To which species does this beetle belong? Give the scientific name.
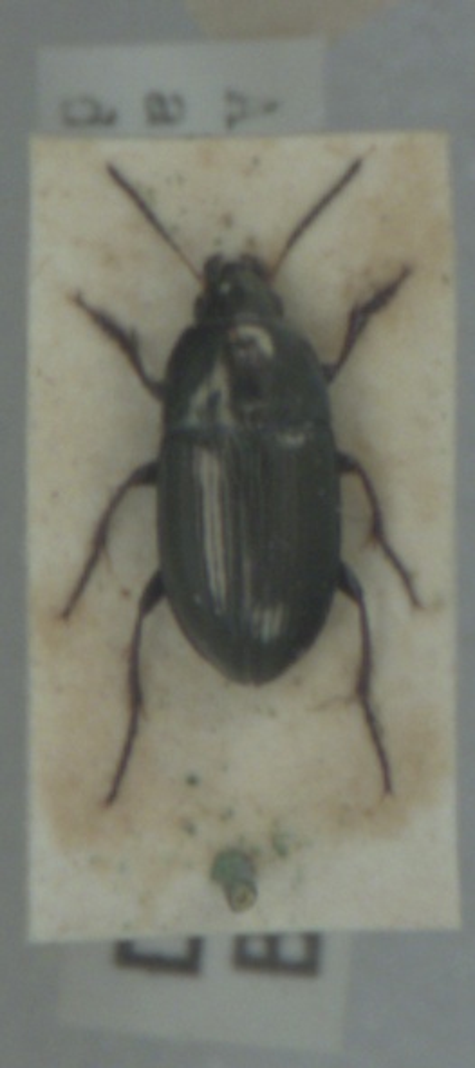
Amara aenea
